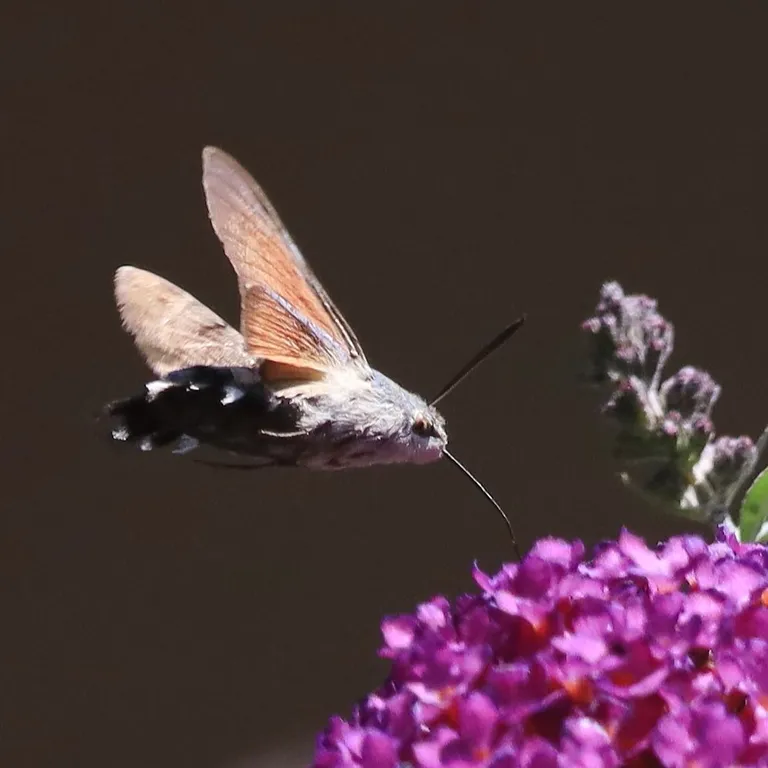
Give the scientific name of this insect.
Macroglossum stellatarum
